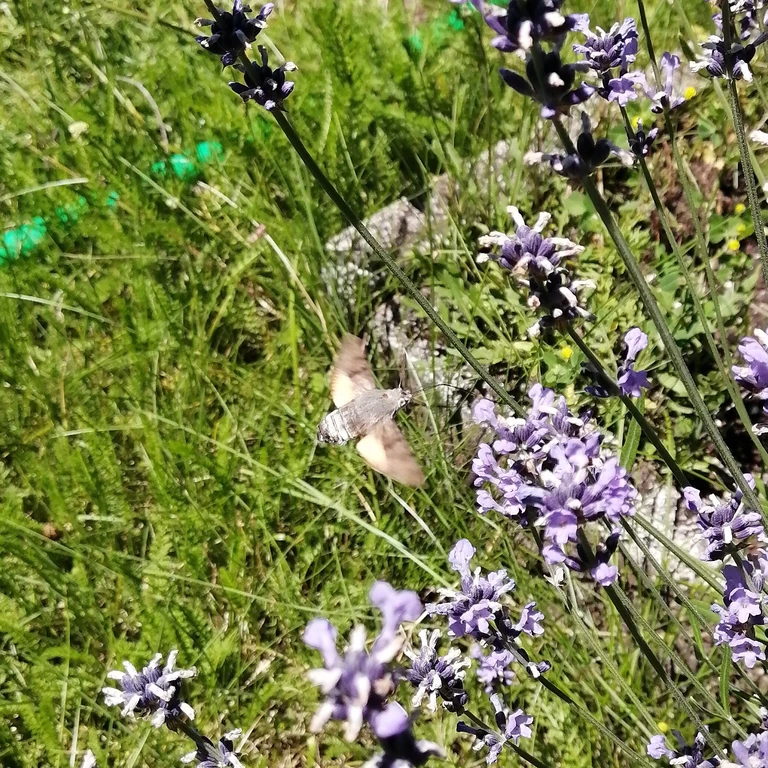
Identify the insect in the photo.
Macroglossum stellatarum
